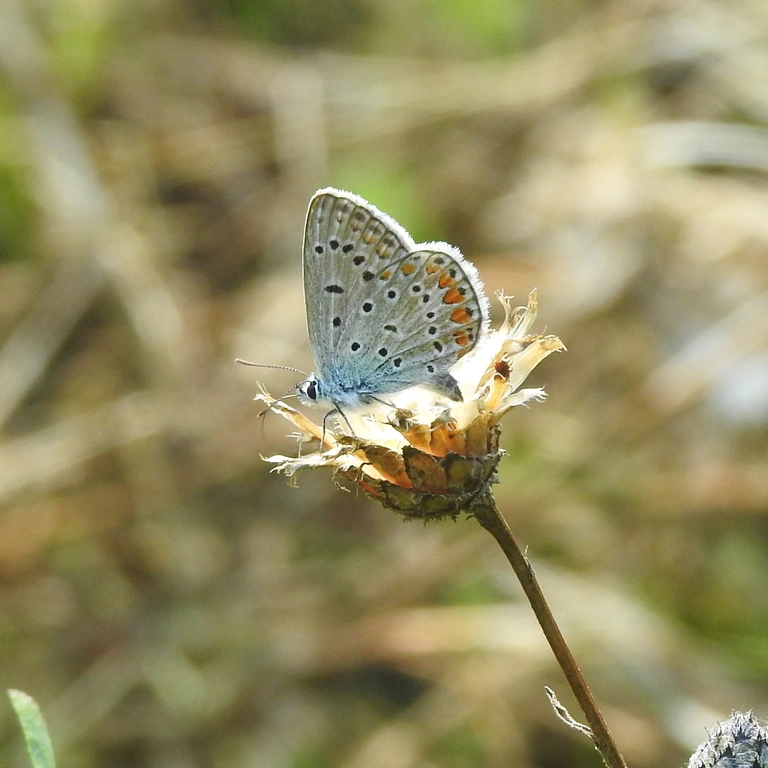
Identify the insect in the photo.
Polyommatus icarus
